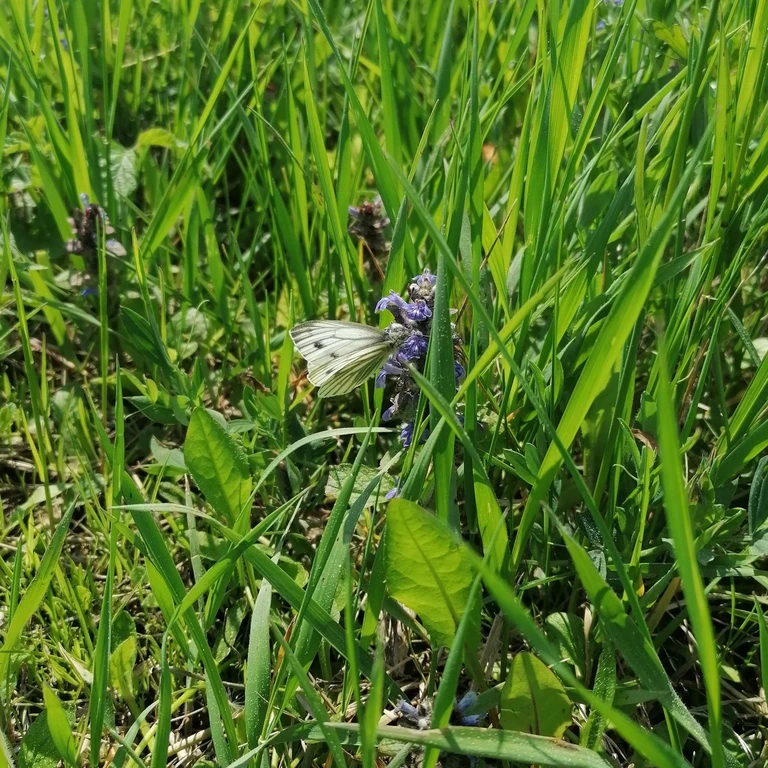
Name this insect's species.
Pieris napi
